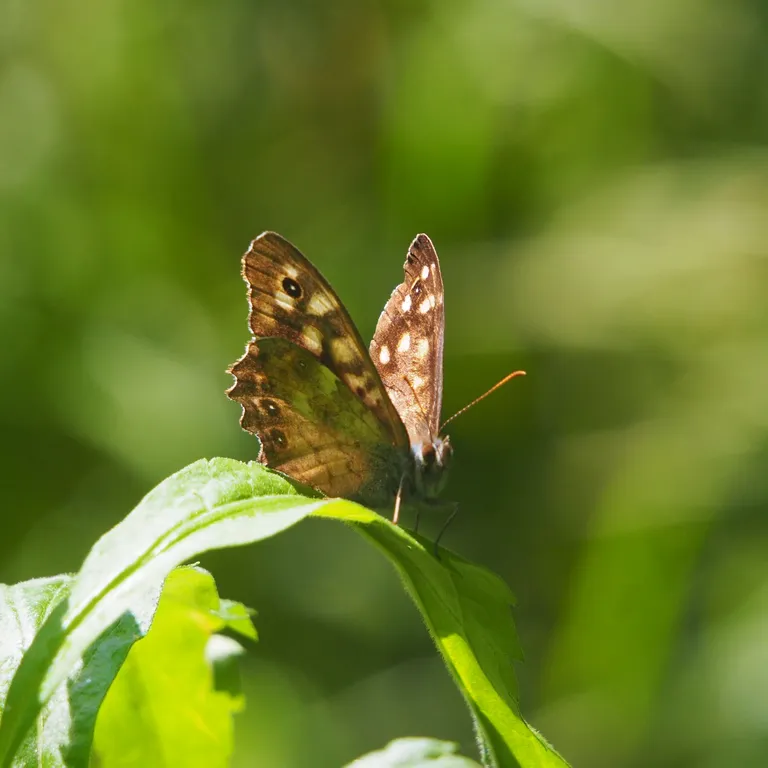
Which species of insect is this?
Pararge aegeria
